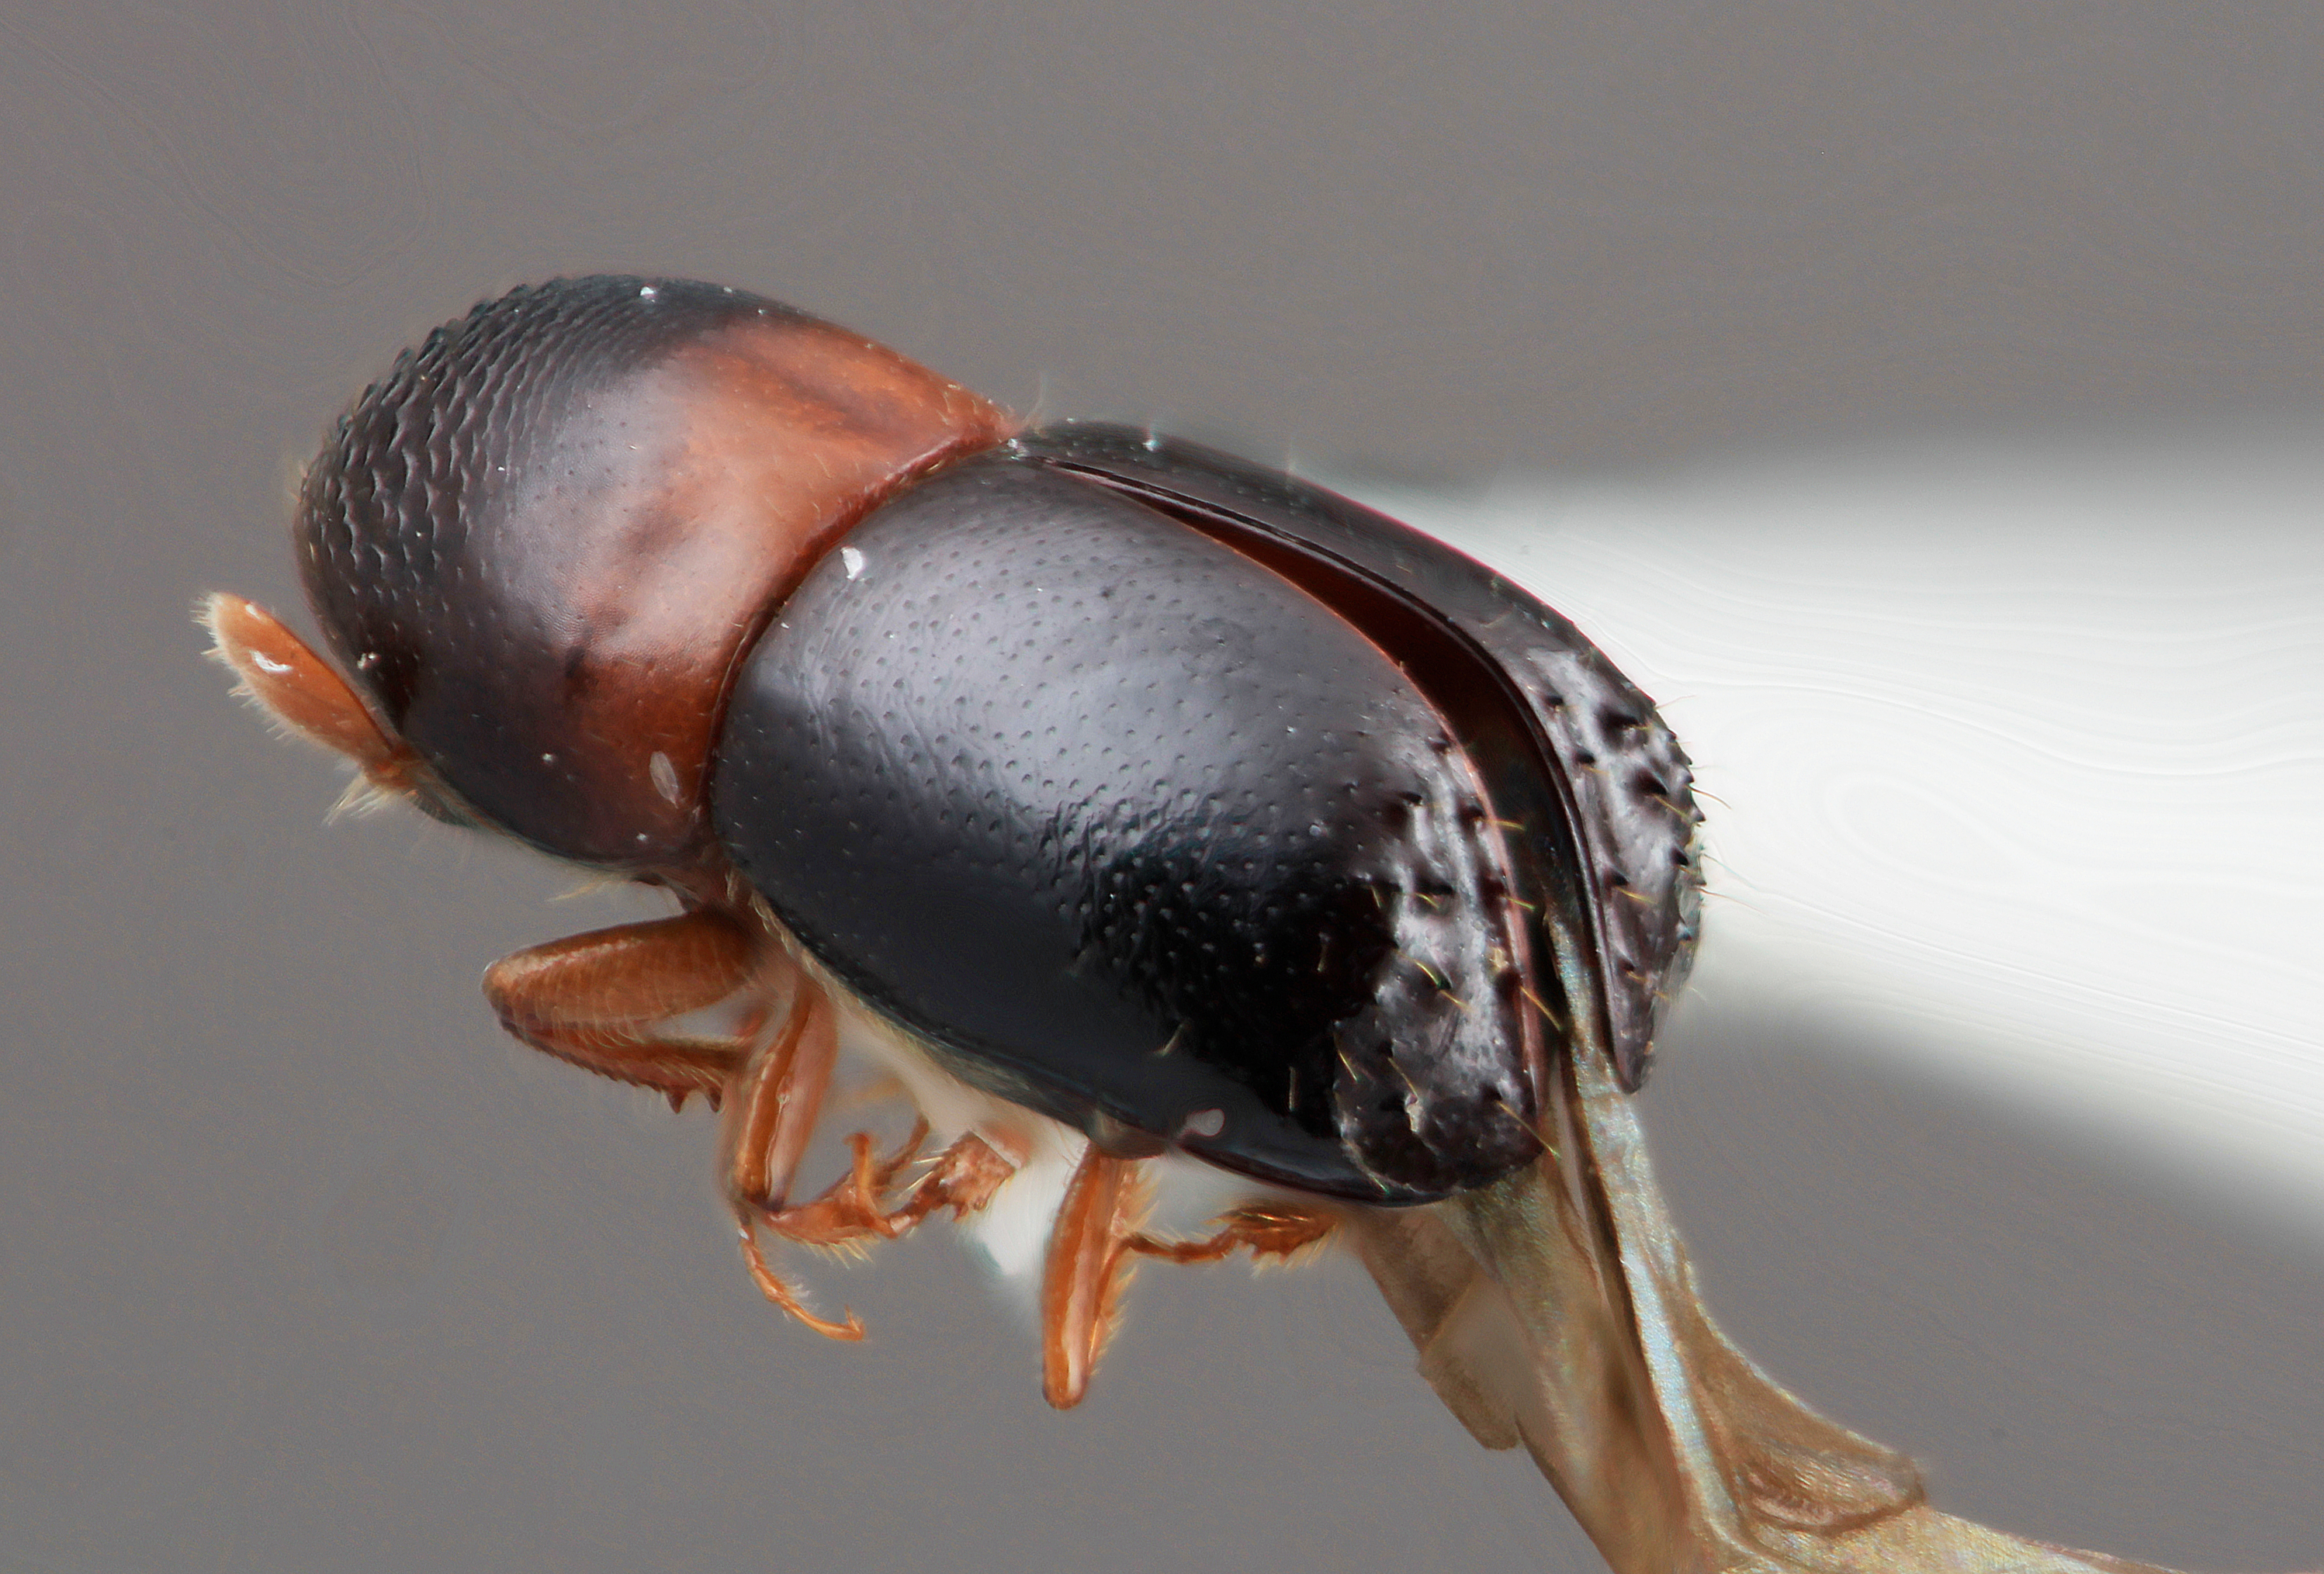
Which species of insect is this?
Corthylus spinipennis
